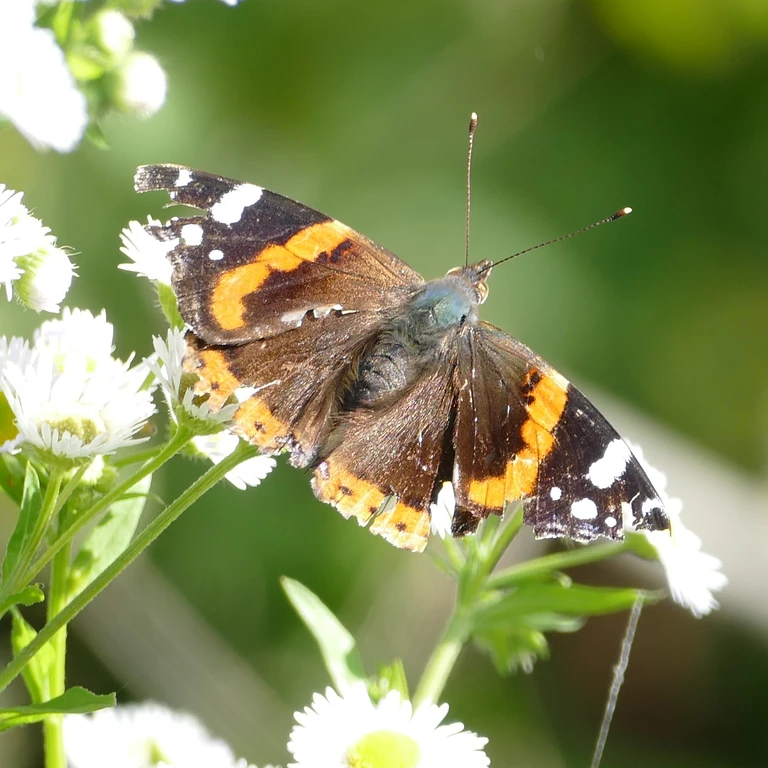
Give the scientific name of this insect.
Vanessa atalanta
